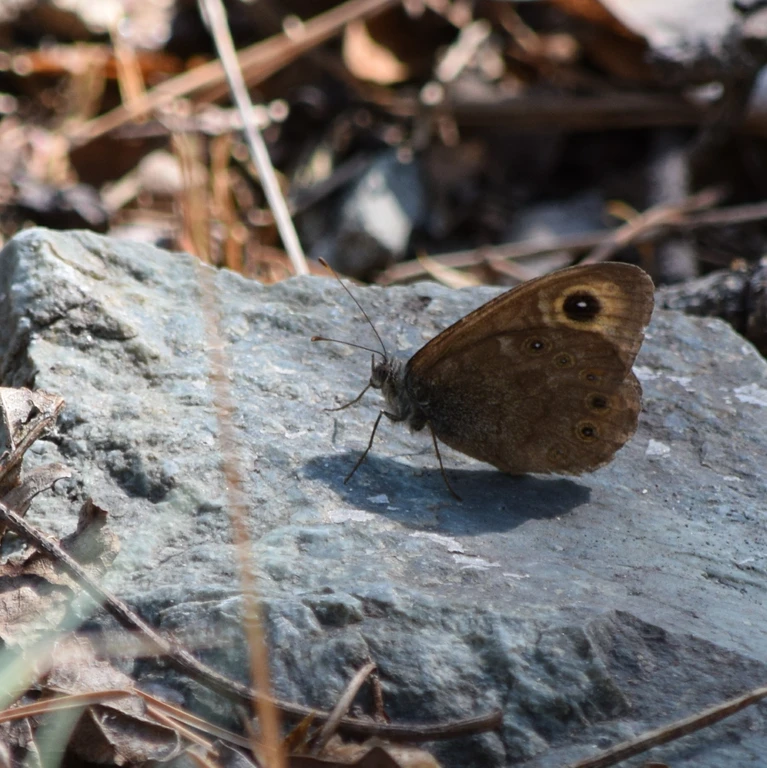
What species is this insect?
Lasiommata maera (also Pararge maera)
